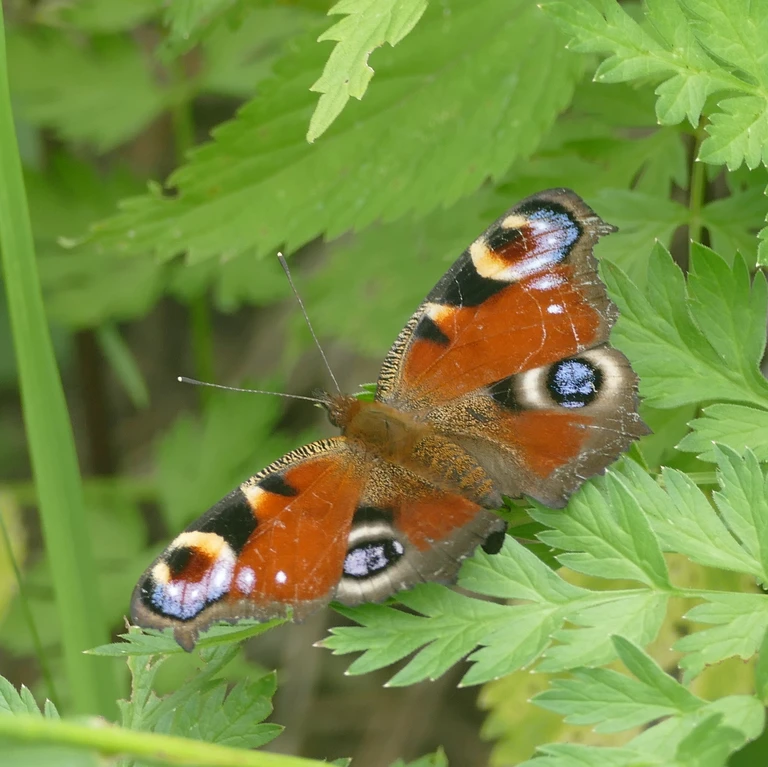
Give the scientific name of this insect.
Aglais io
